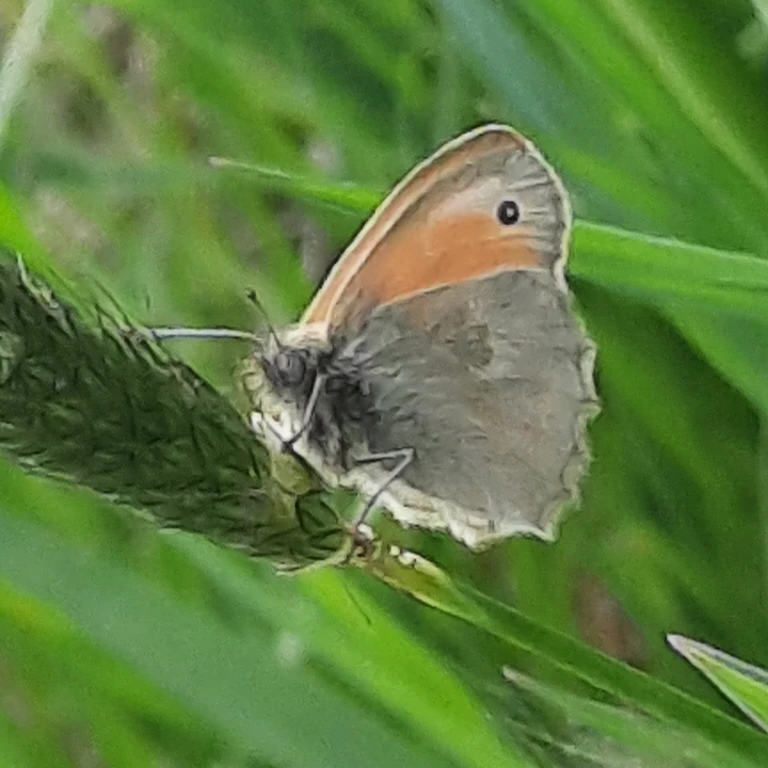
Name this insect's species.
Coenonympha pamphilus
